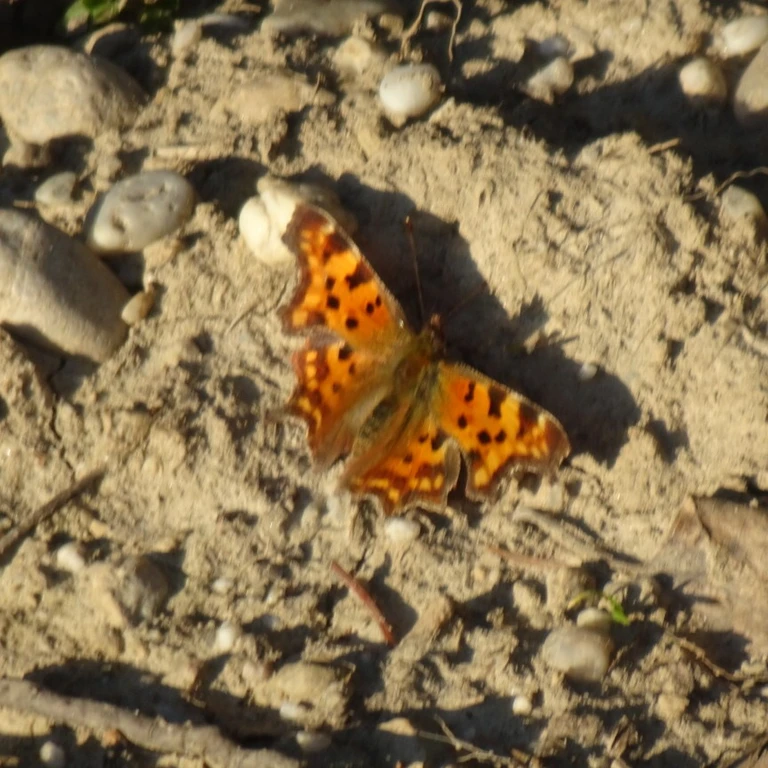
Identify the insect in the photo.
Polygonia c-album
